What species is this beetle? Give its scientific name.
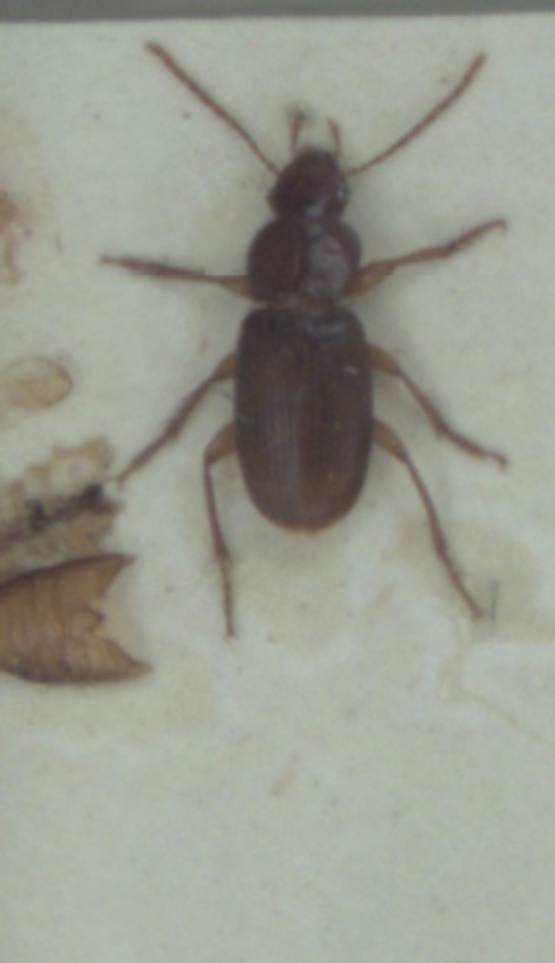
Ophonus rupicola
